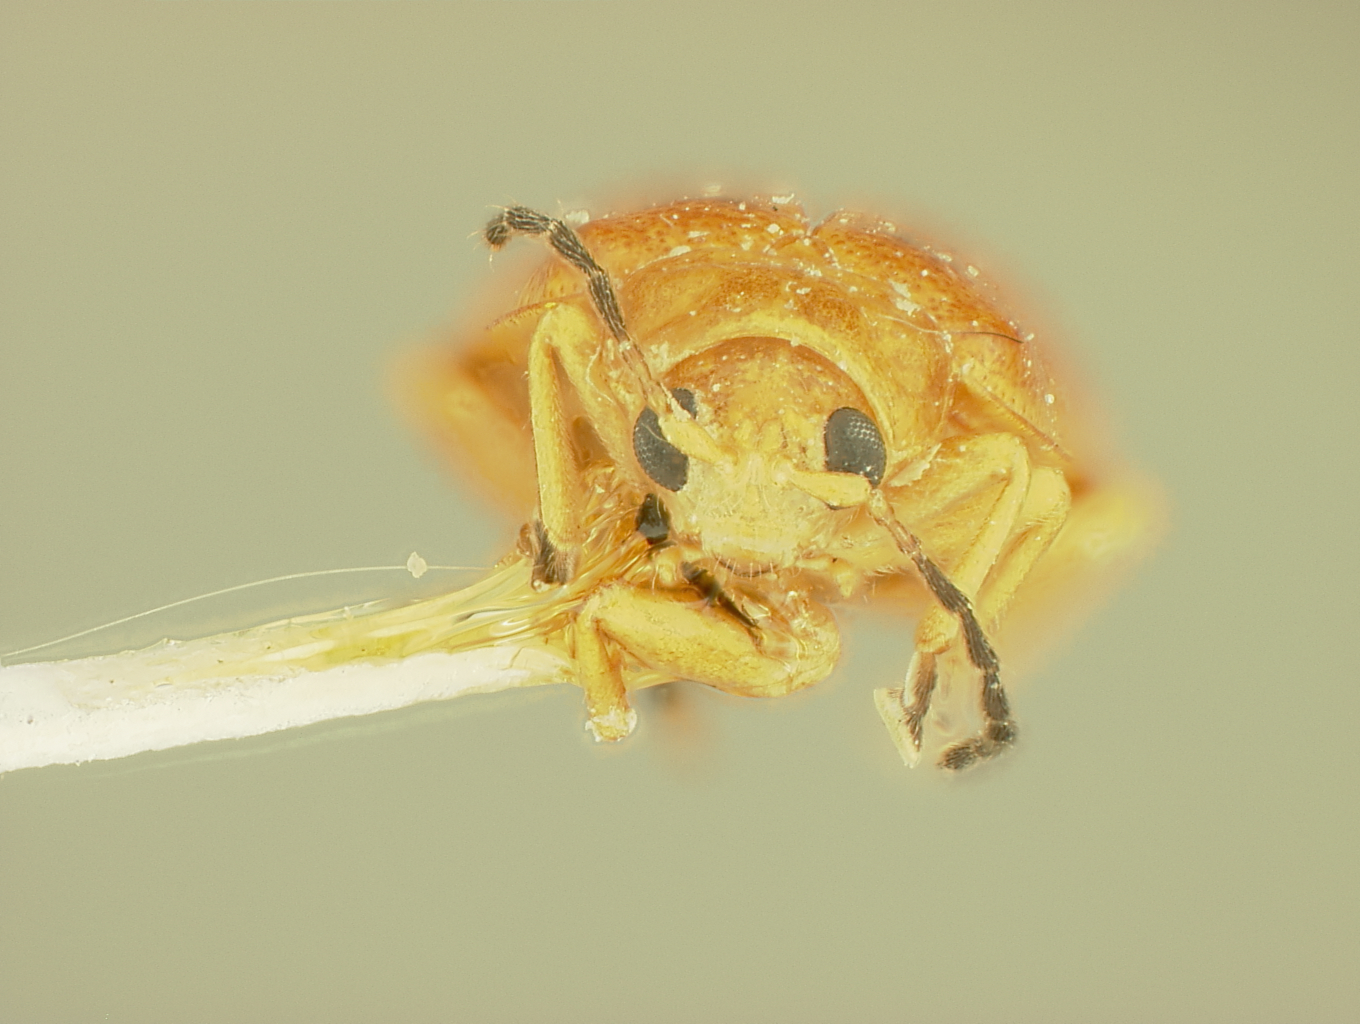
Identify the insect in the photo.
Lactica nigripes
